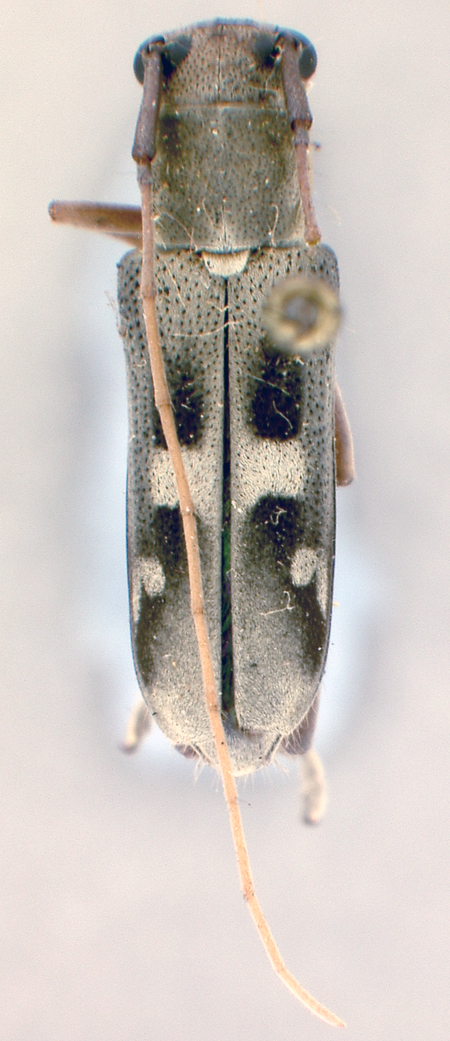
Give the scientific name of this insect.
Daphysia leopoldi
